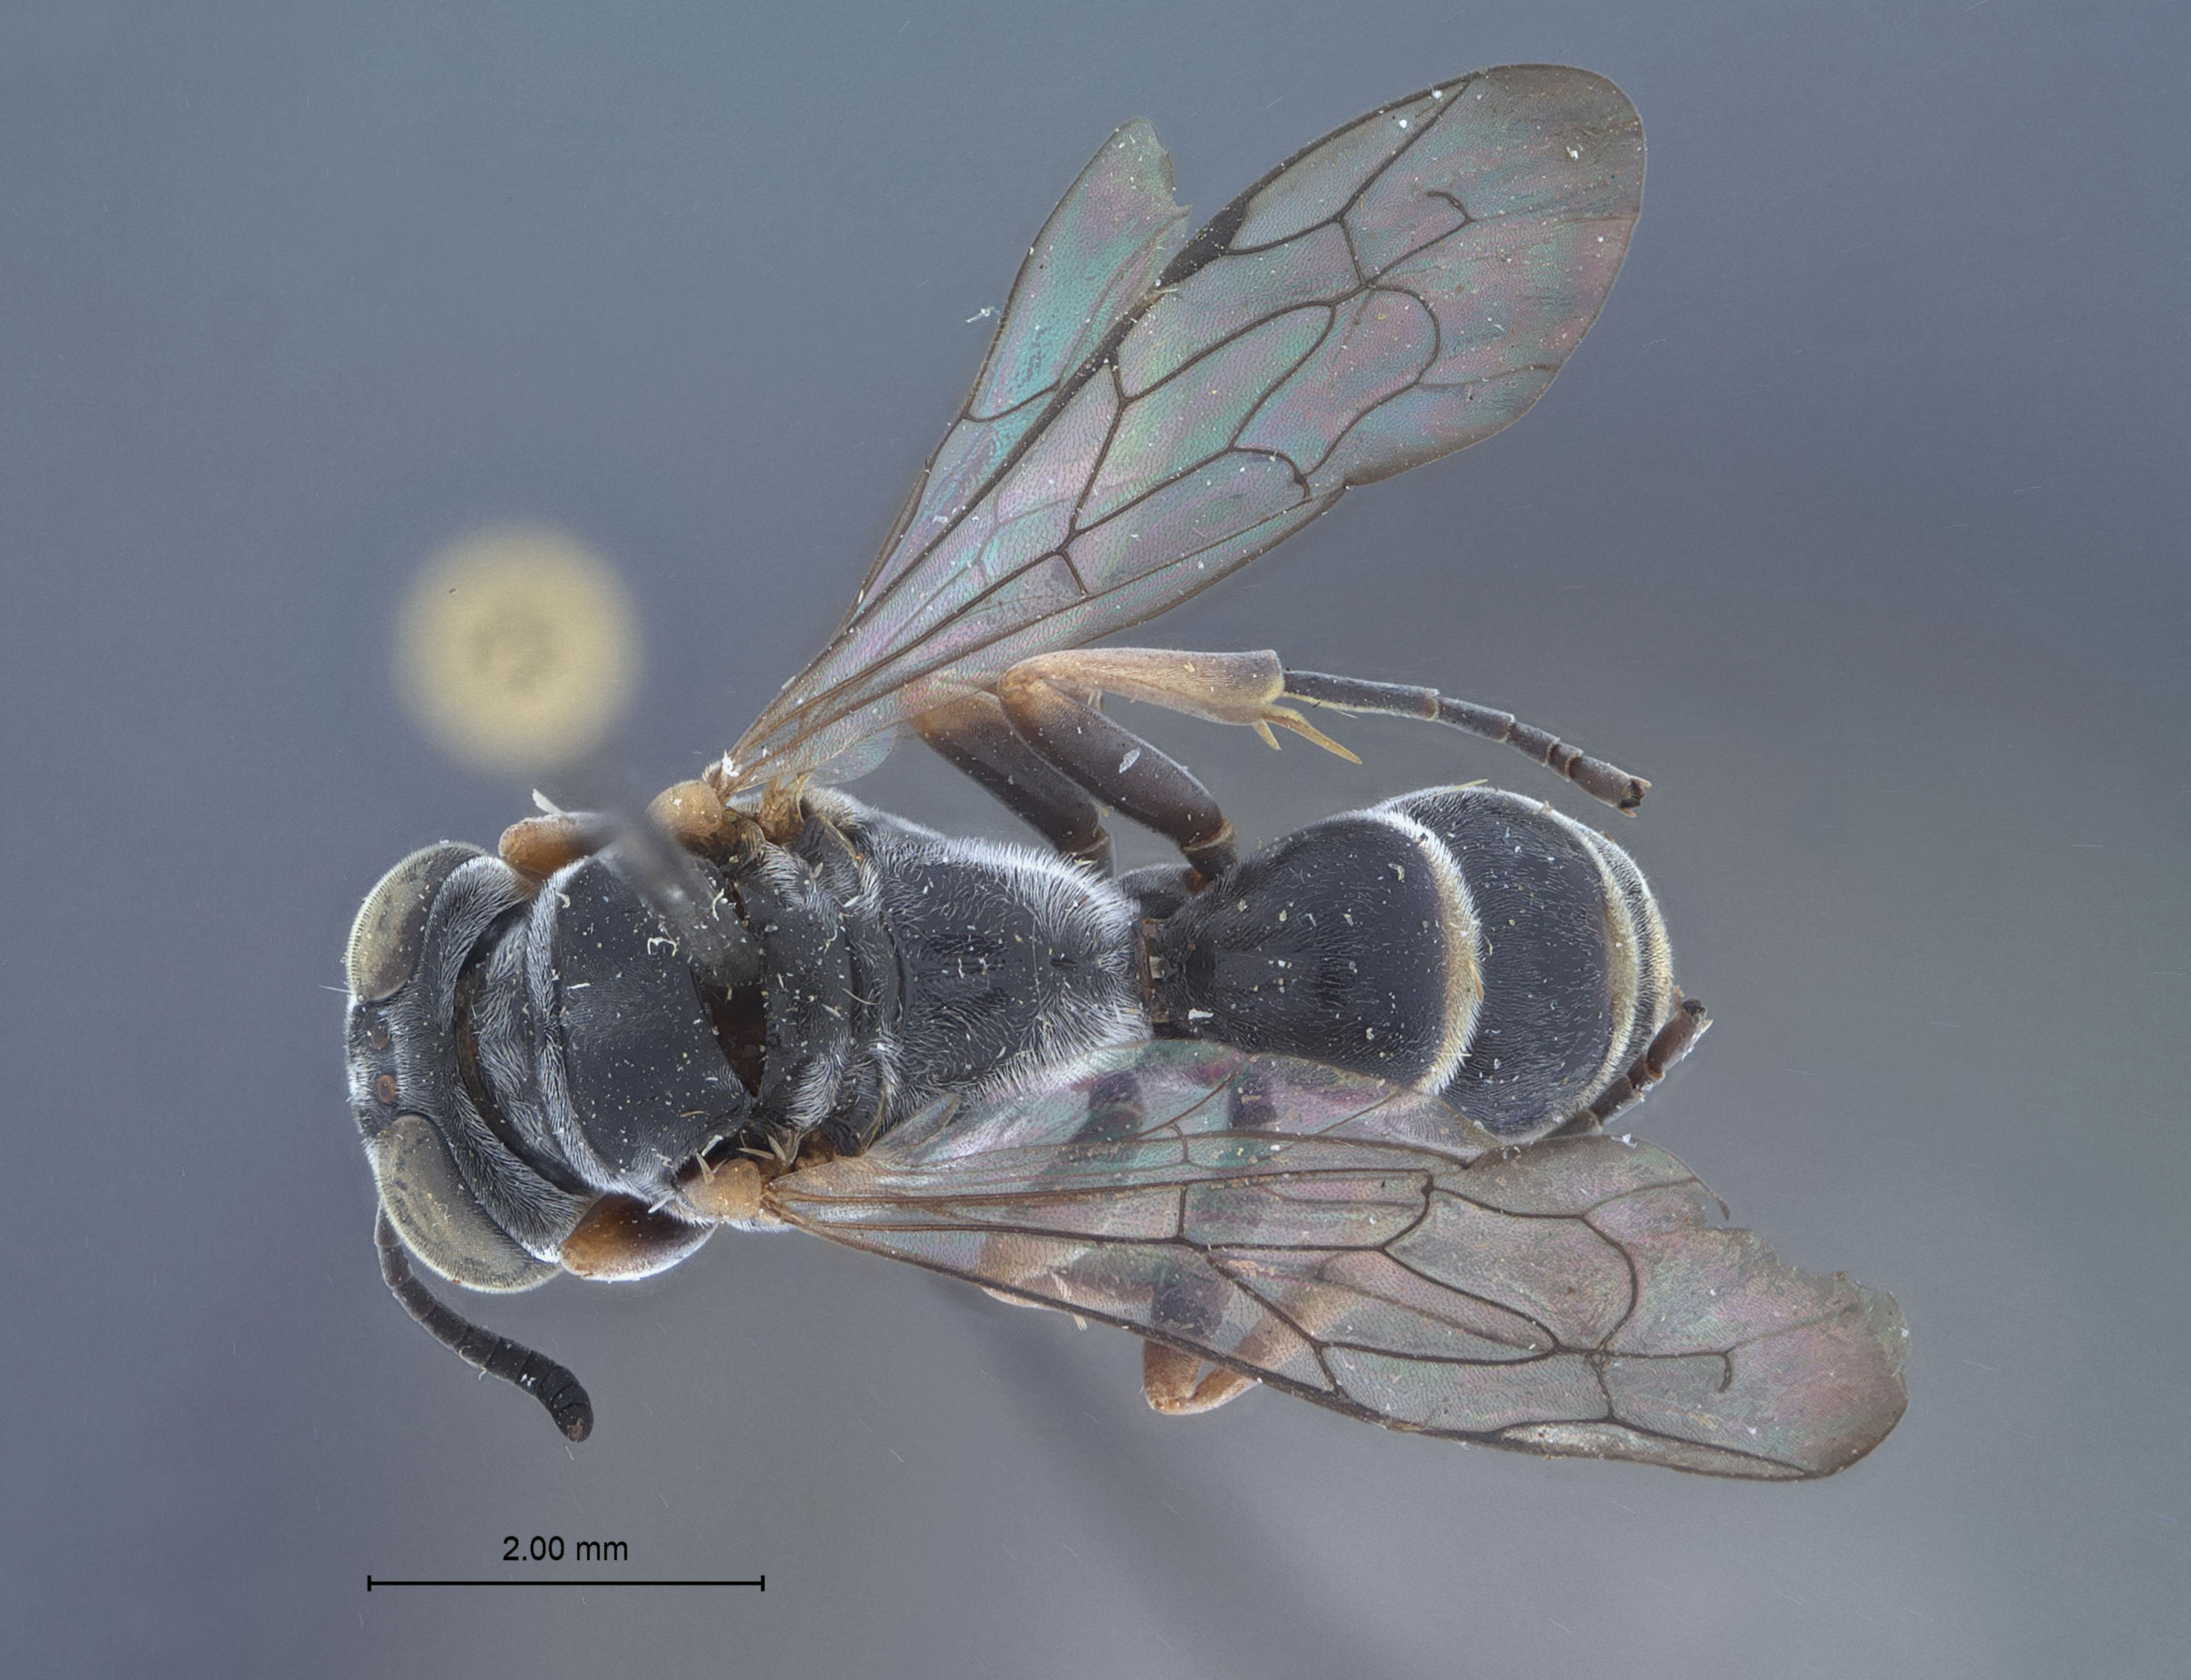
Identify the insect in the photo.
Pison agiloides
